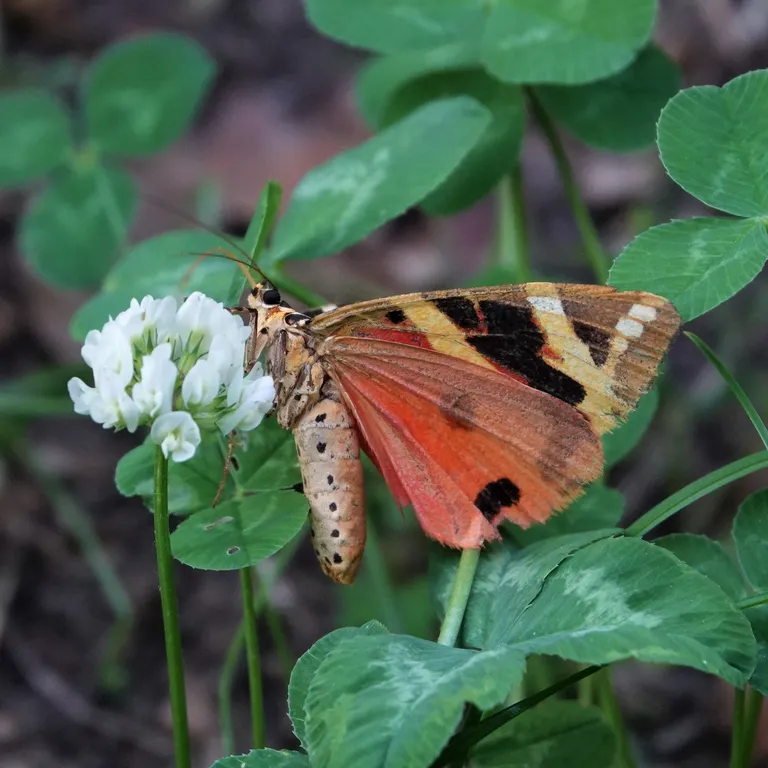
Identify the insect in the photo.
Euplagia quadripunctaria
